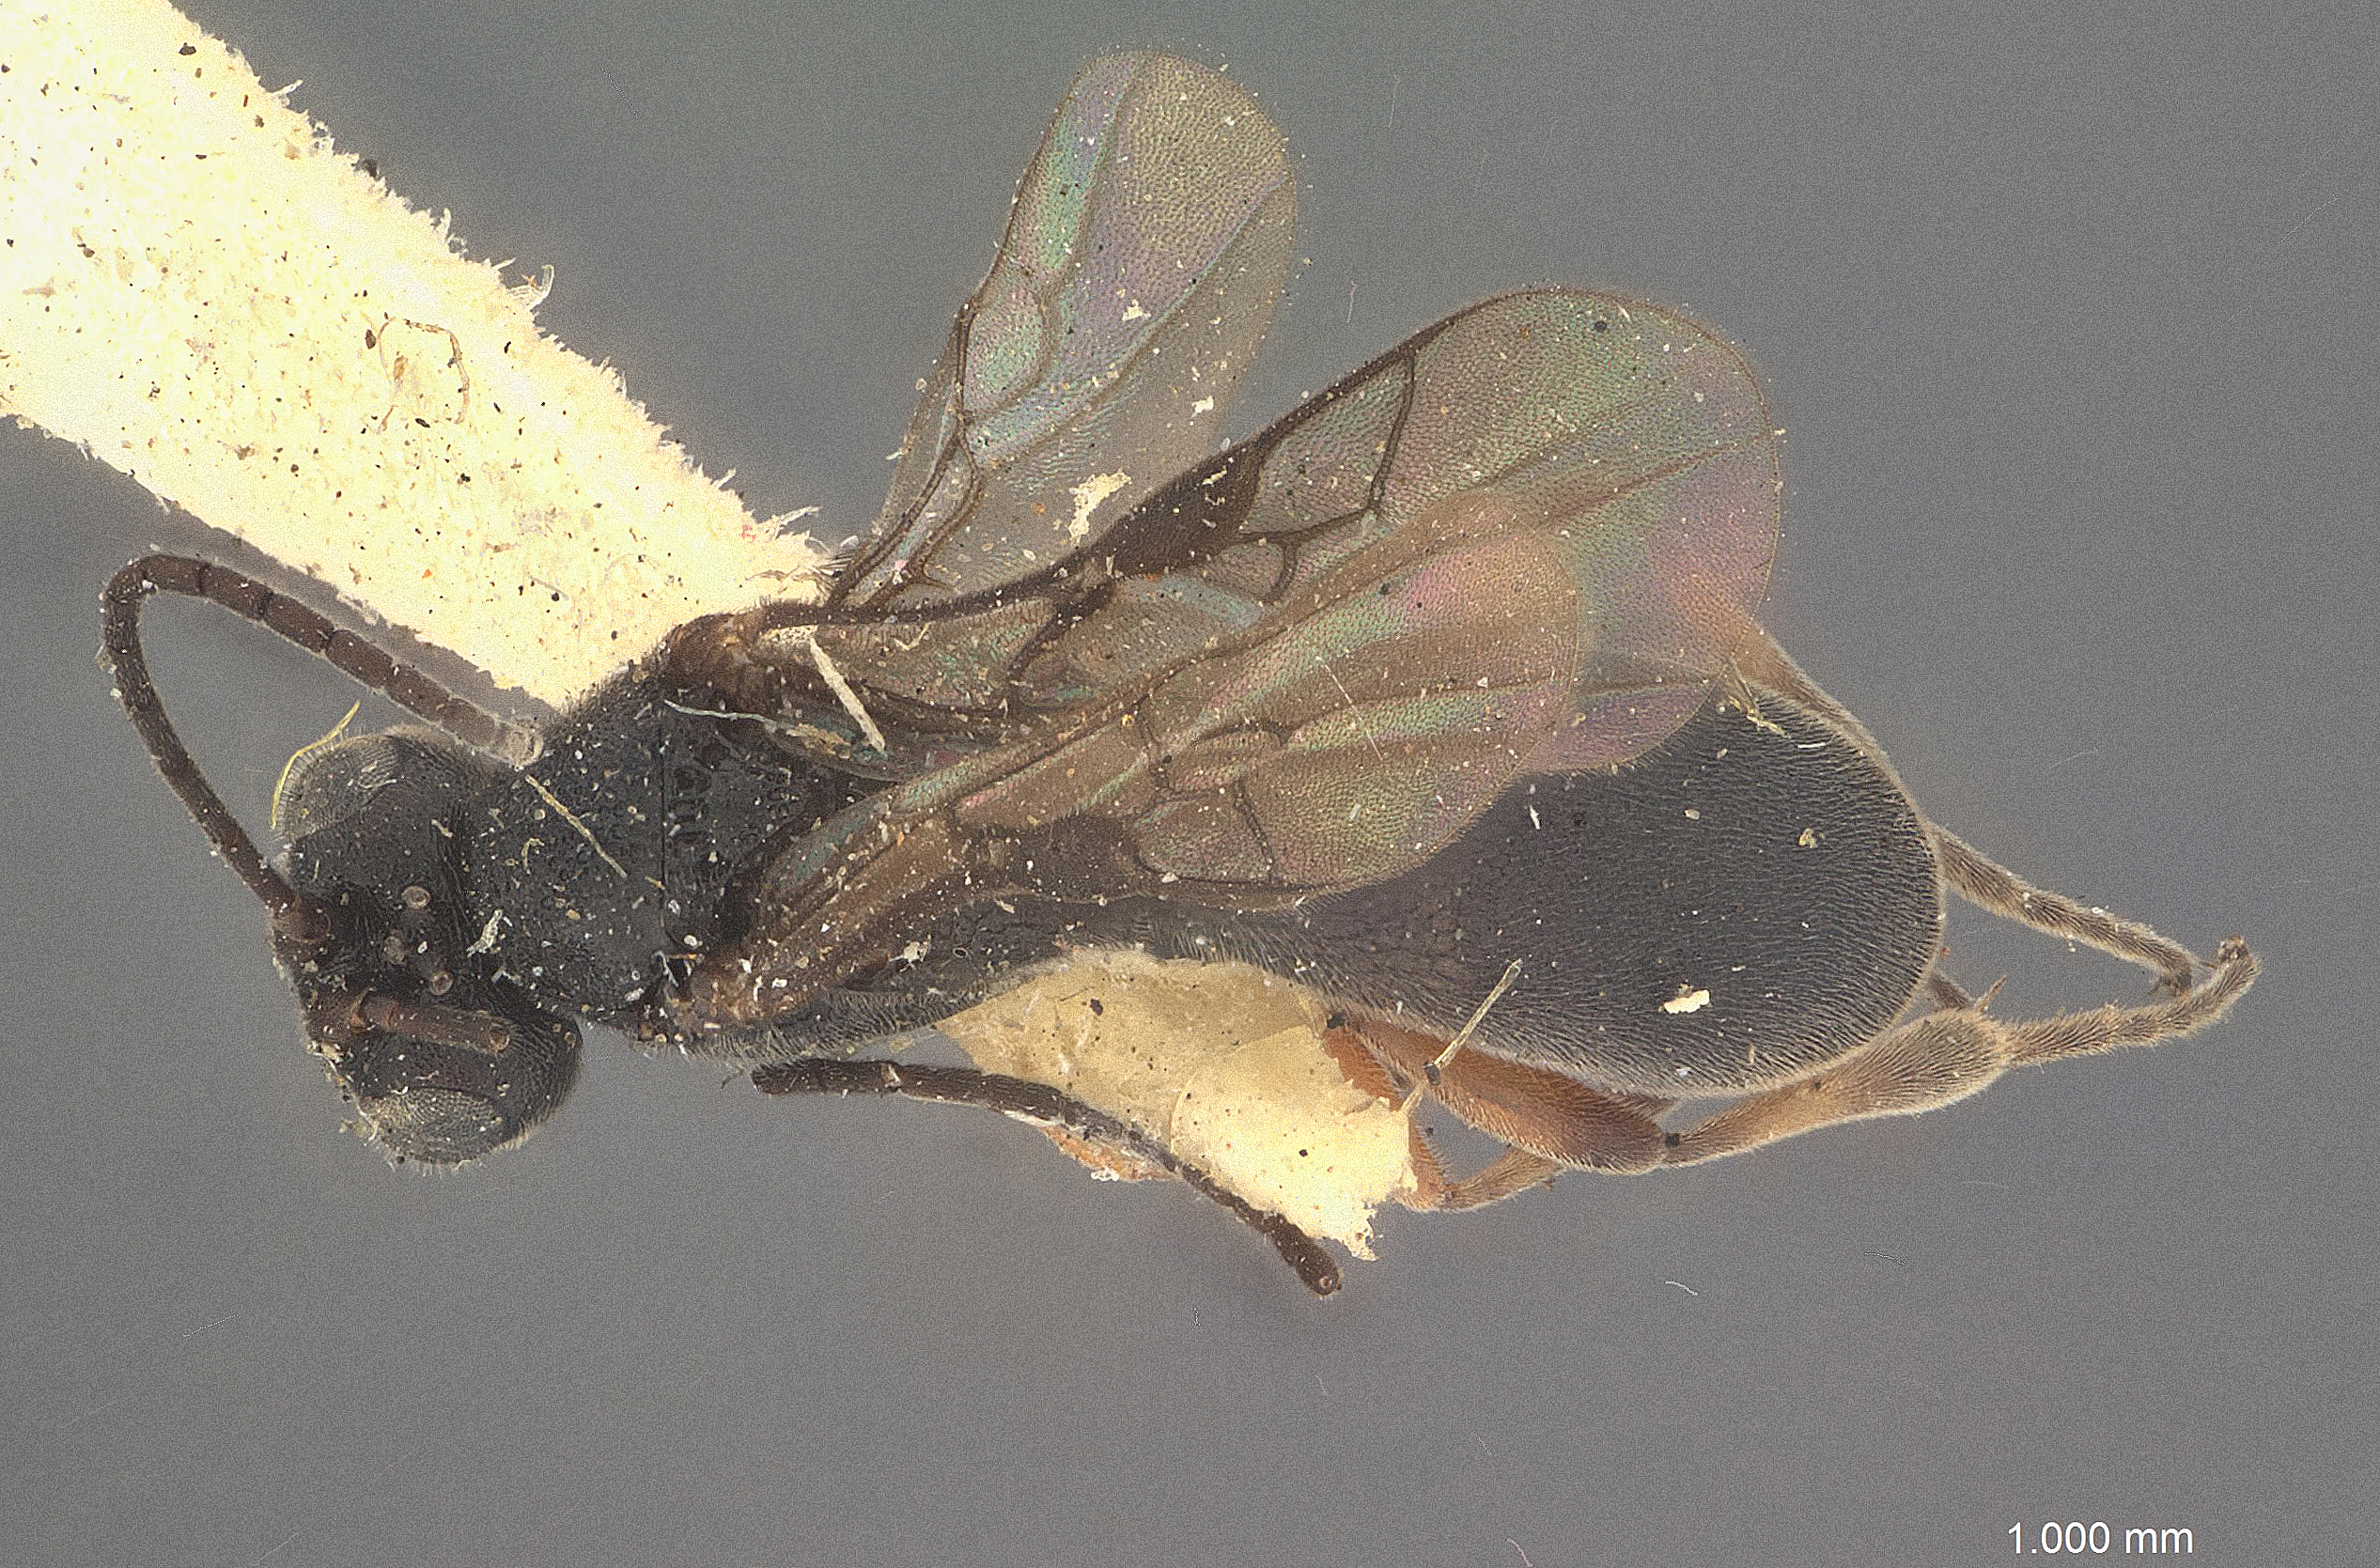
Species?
Chelonus sasacus
